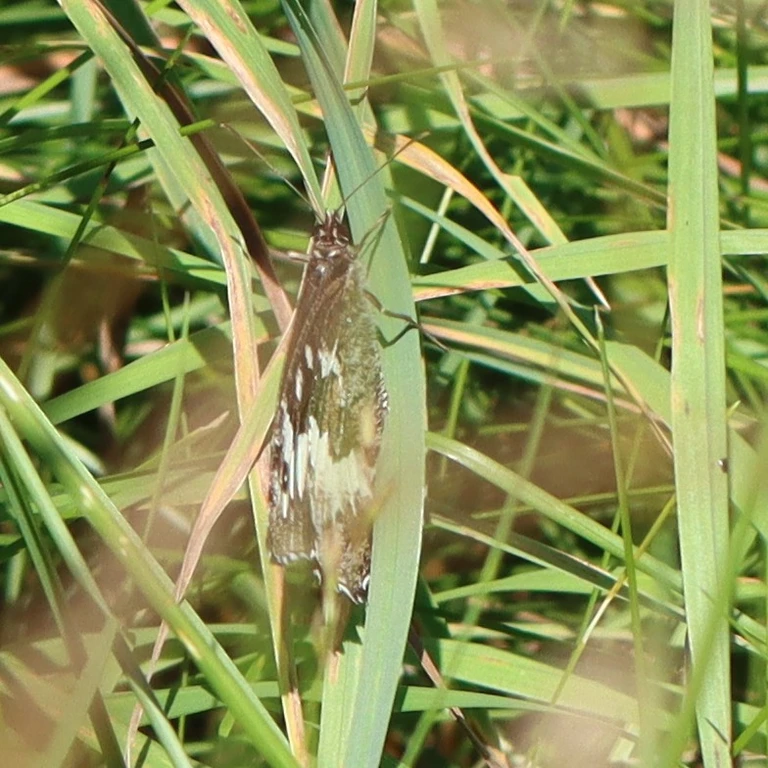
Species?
Brintesia circe
